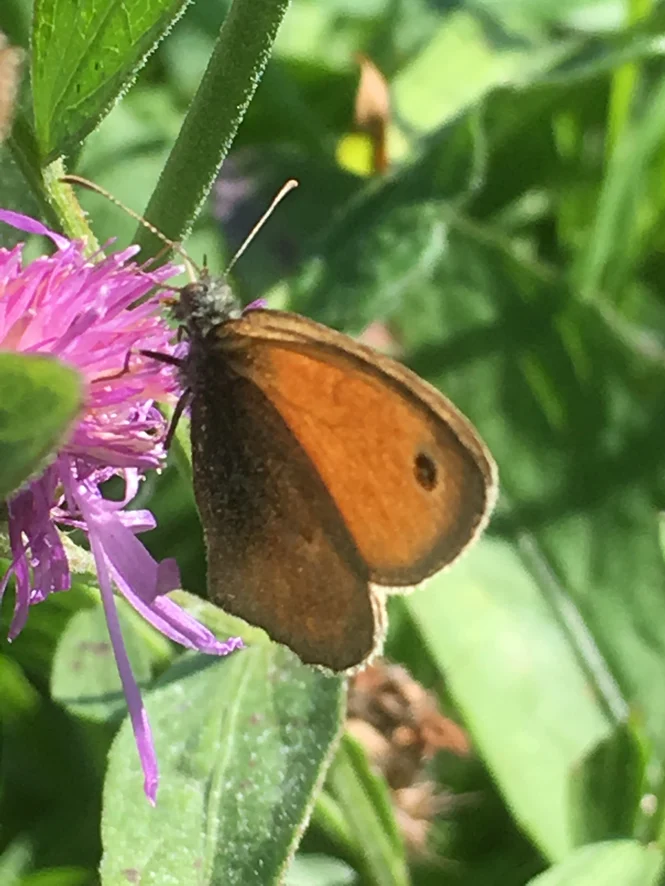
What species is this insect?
Coenonympha pamphilus
